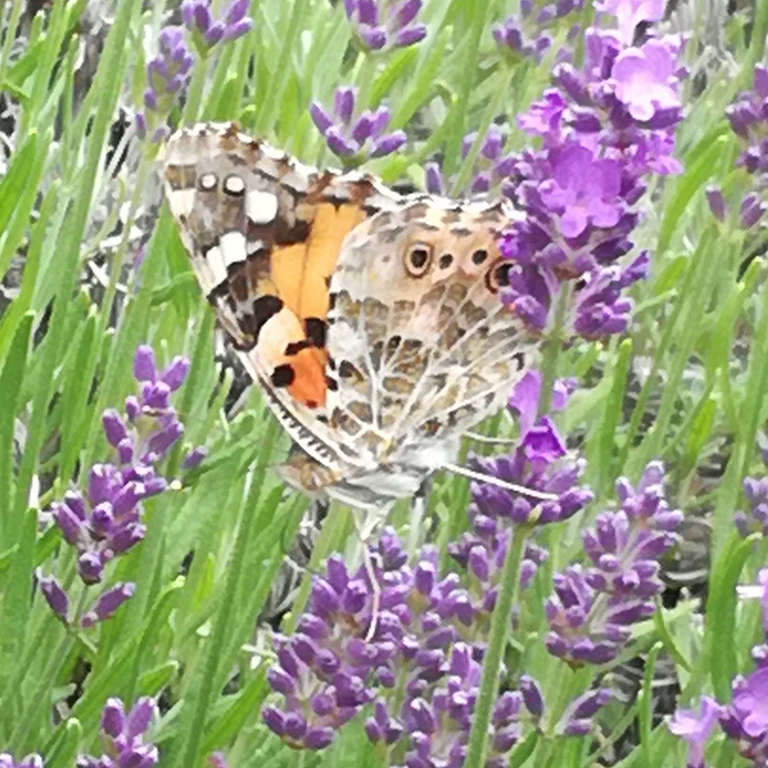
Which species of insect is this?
Vanessa cardui
